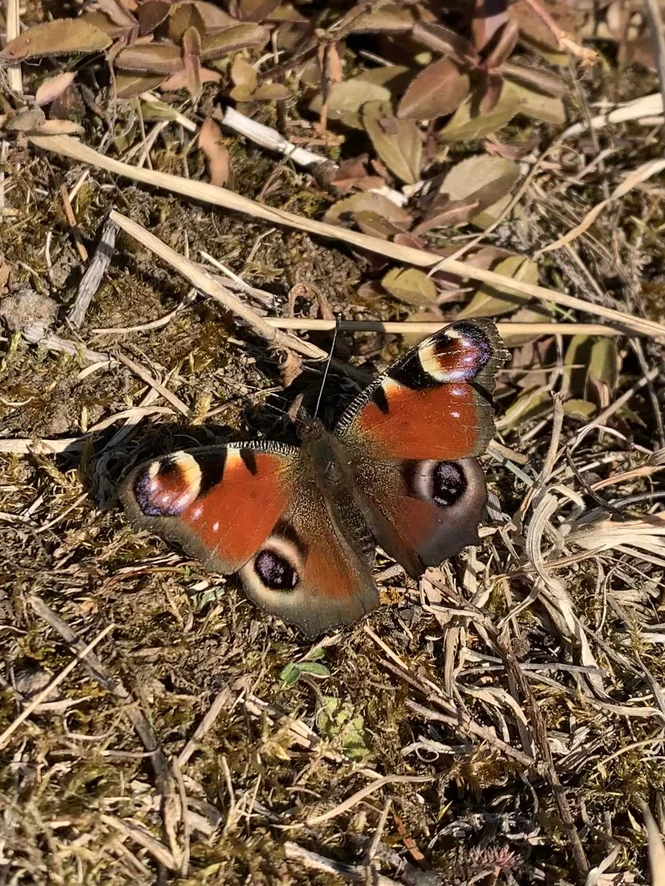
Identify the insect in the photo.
Aglais io
